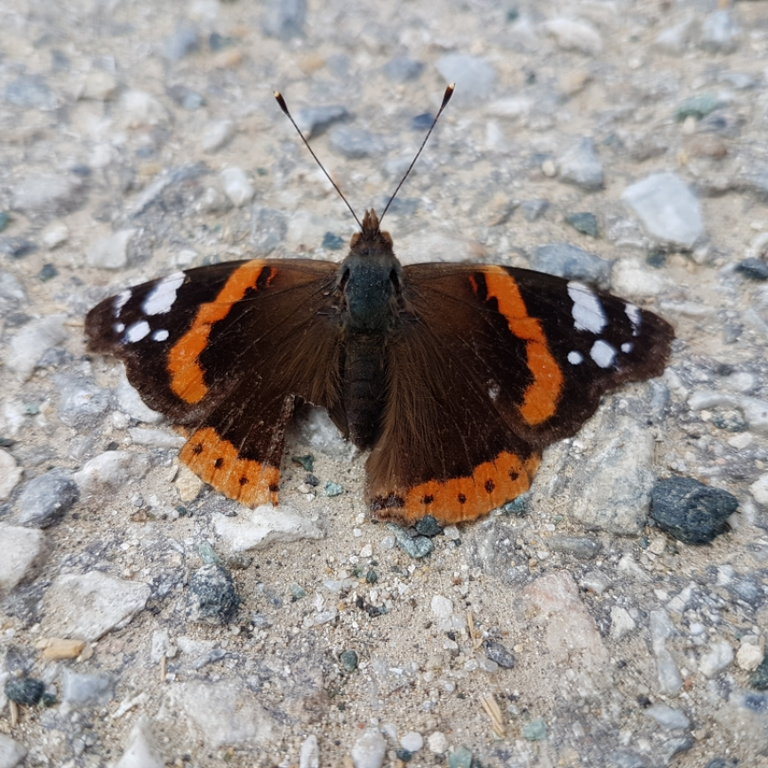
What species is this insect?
Vanessa atalanta
